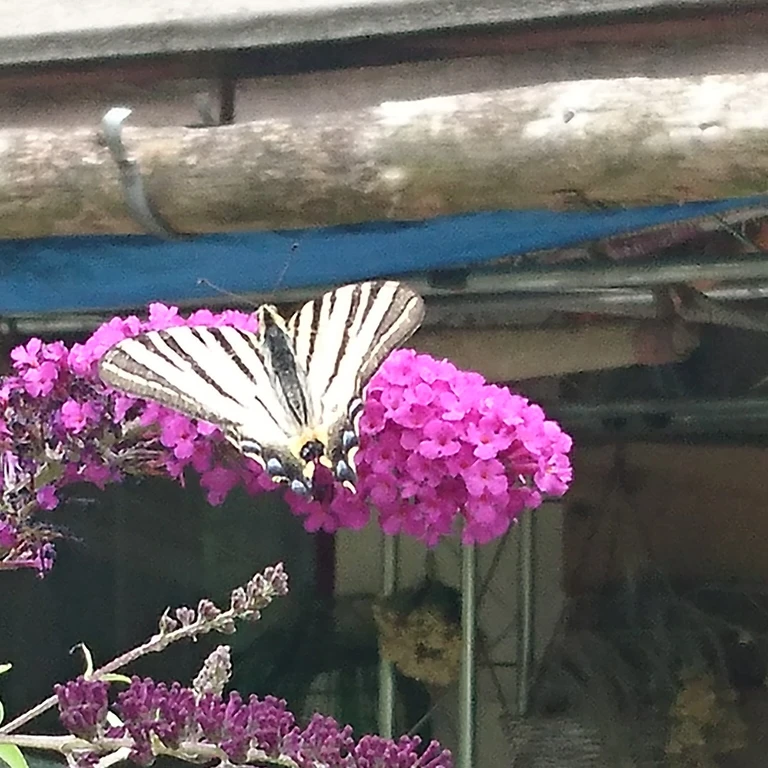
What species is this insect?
Iphiclides podalirius
